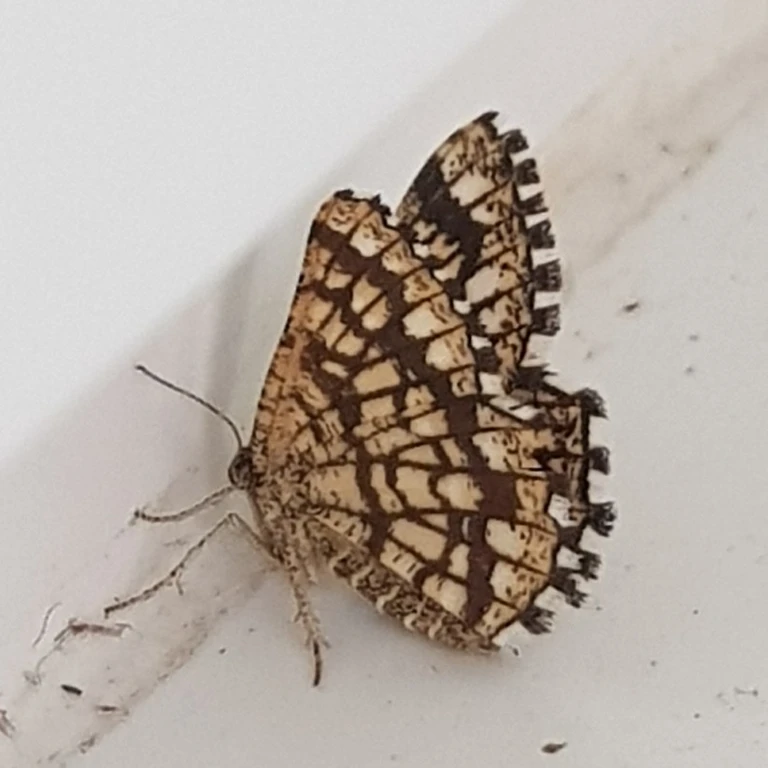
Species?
Chiasmia clathrata
